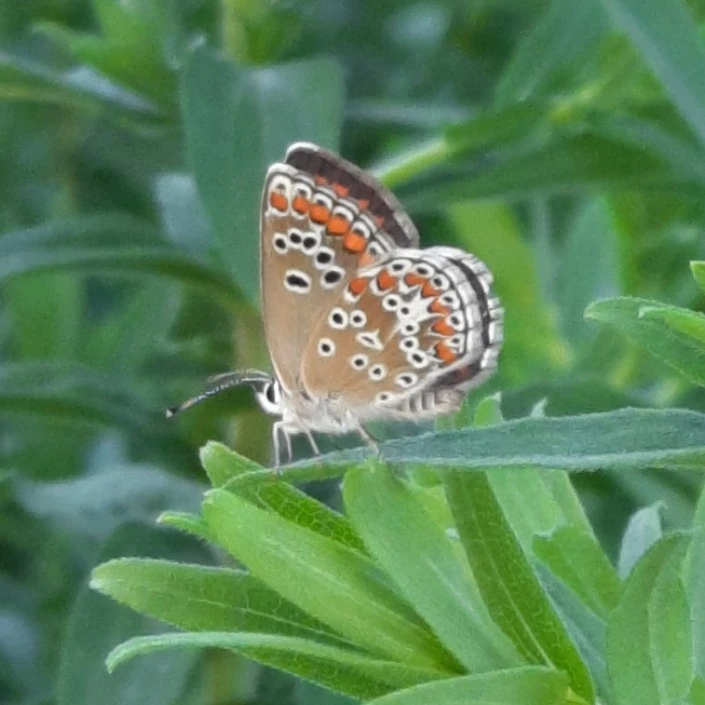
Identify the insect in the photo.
Aricia agestis/artaxerxes
